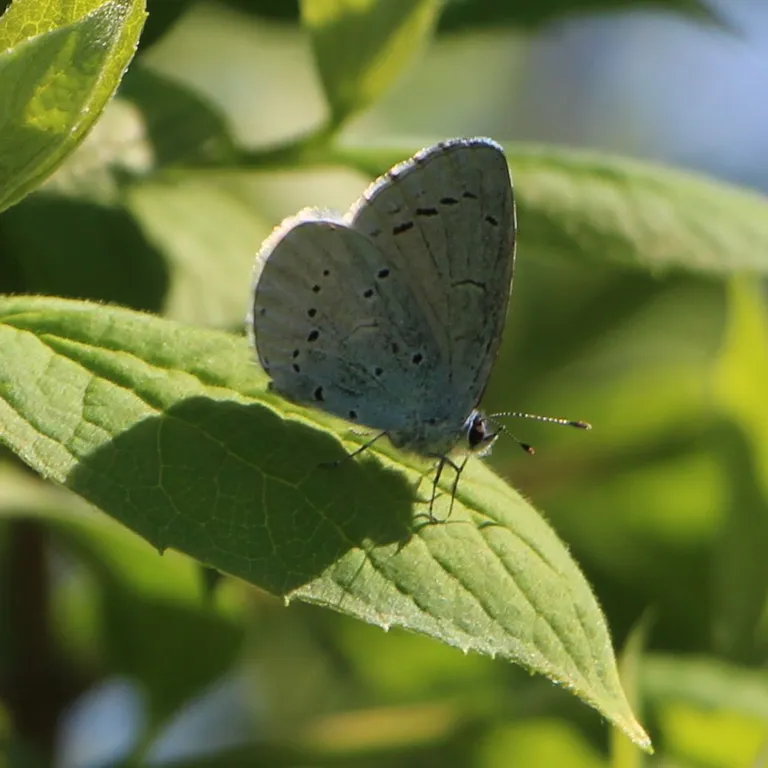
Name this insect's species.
Celastrina argiolus
